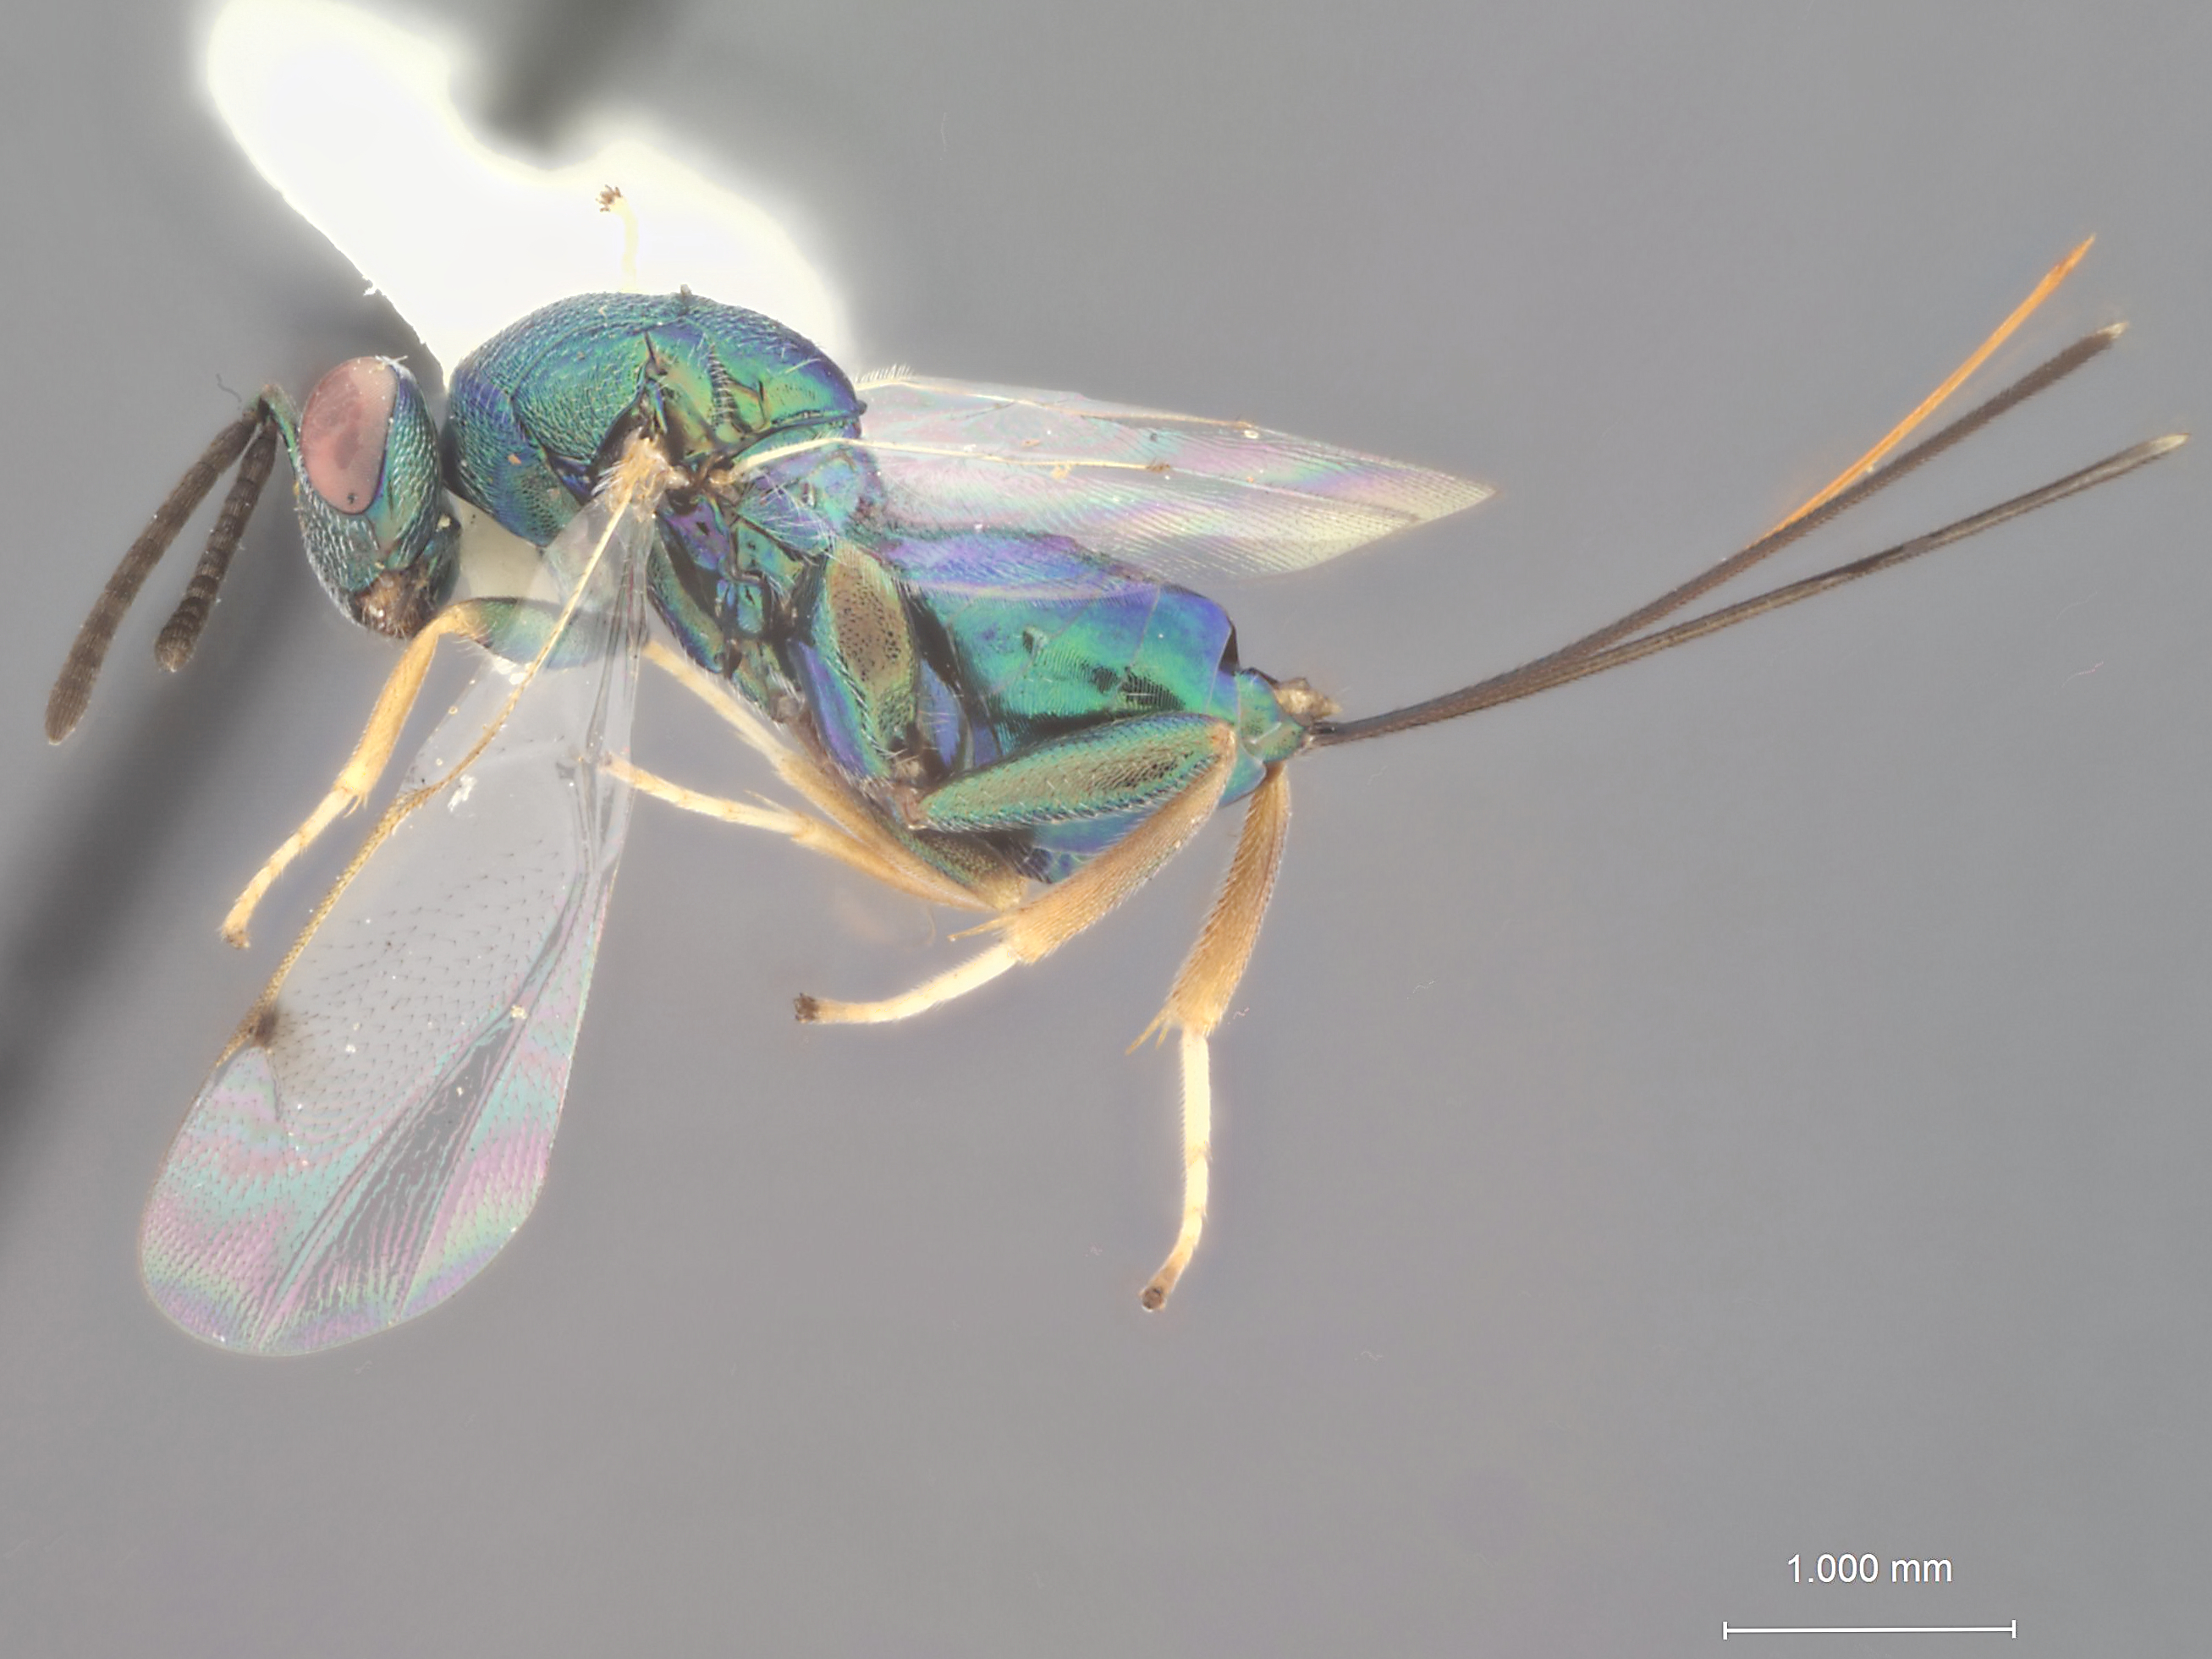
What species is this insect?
Callimome fullawayi
